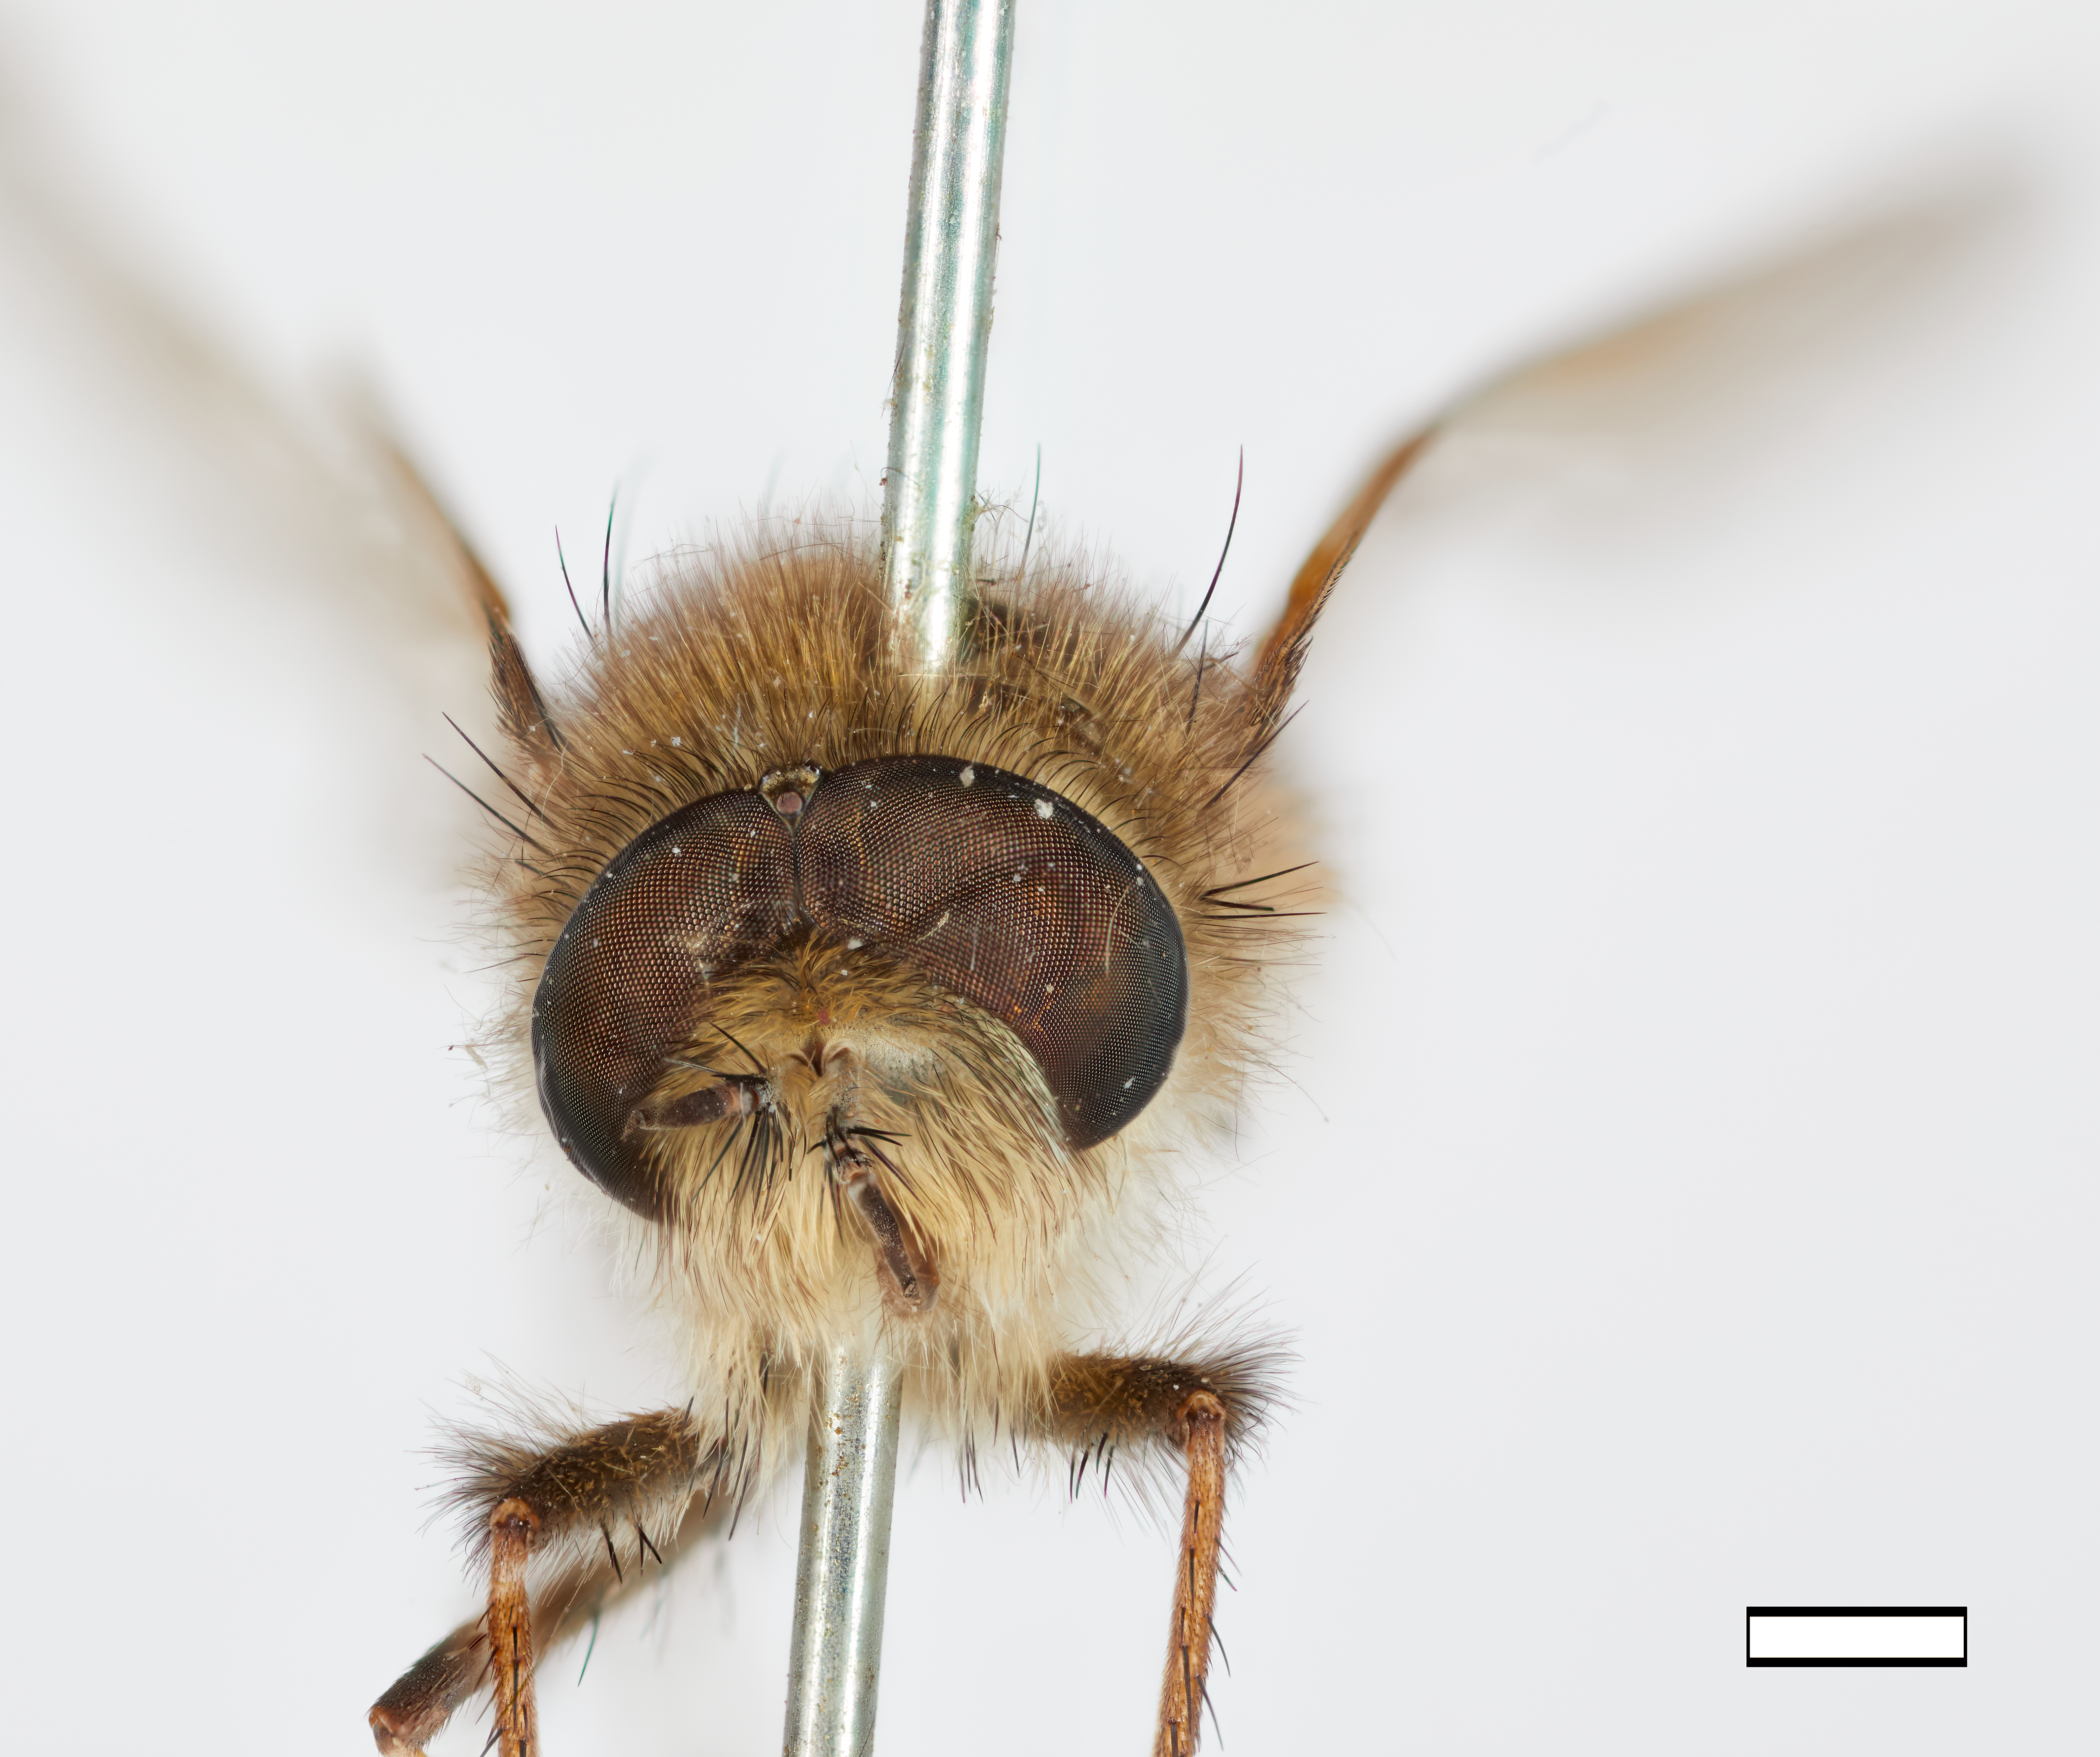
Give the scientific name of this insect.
Thereva latistriata
